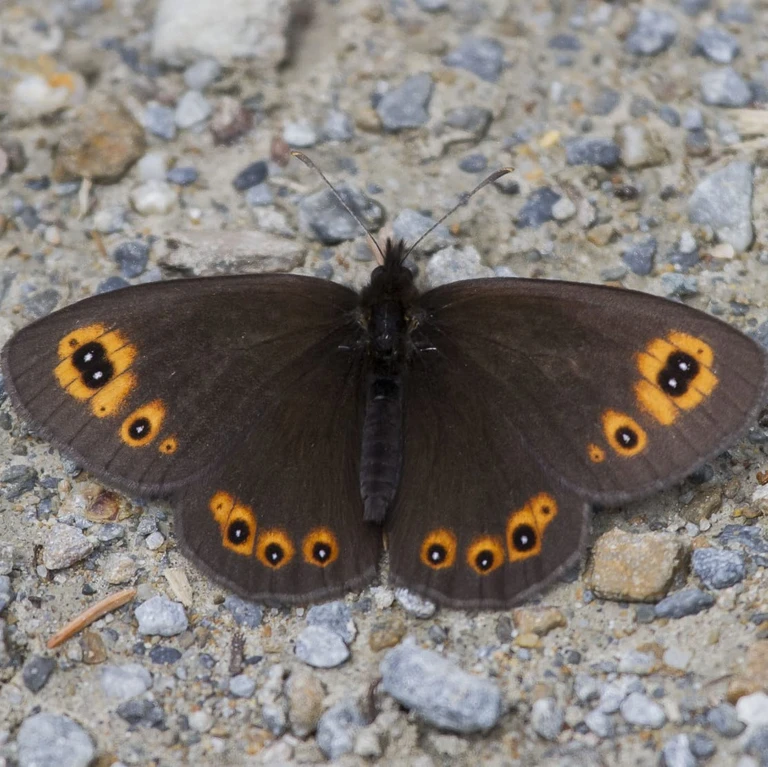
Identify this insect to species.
Erebia medusa
